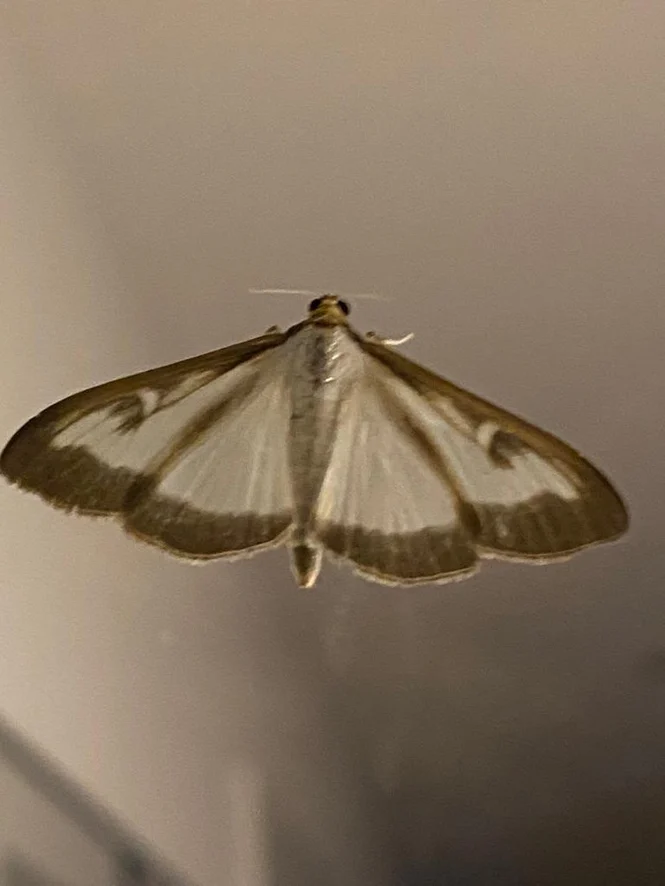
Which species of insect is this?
Cydalima perspectalis
